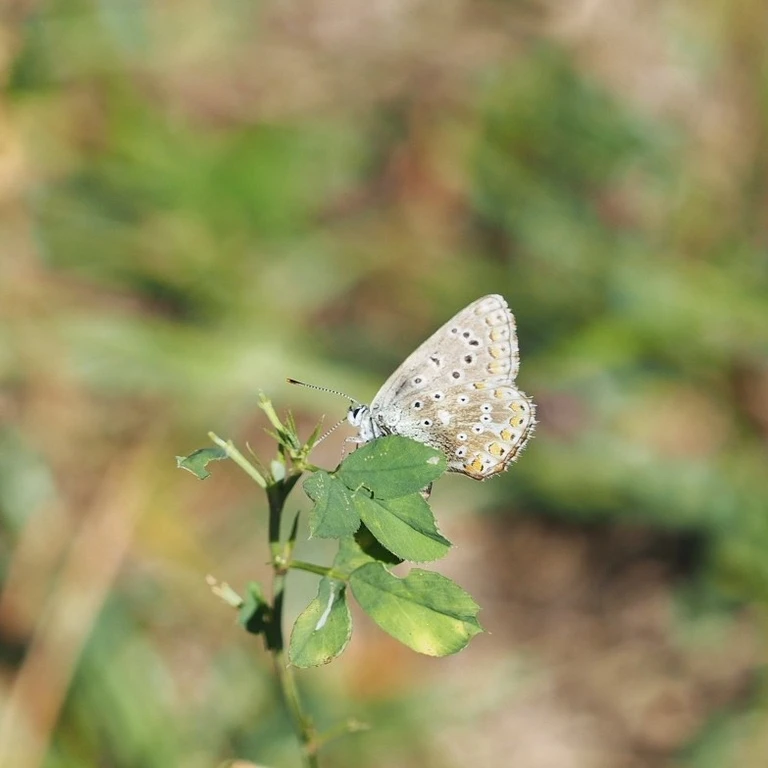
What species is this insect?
Polyommatus icarus
